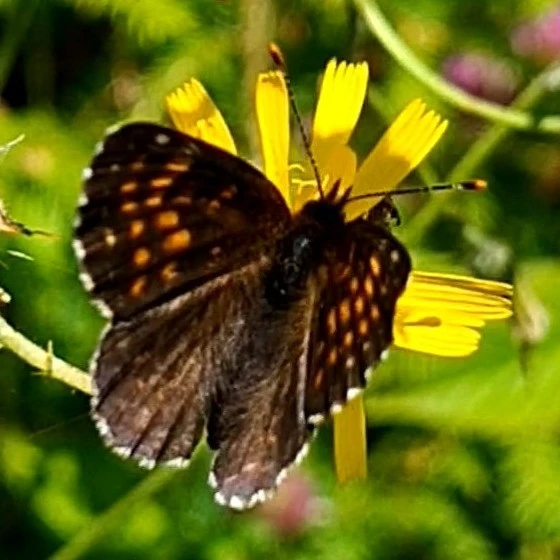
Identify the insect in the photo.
Melitaea diamina
